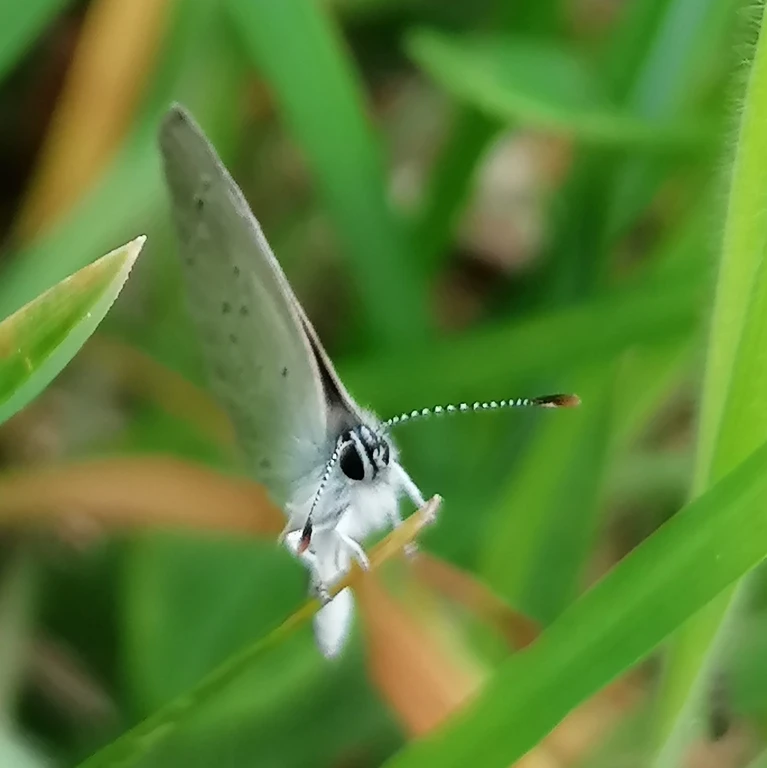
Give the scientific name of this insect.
Cupido minimus
